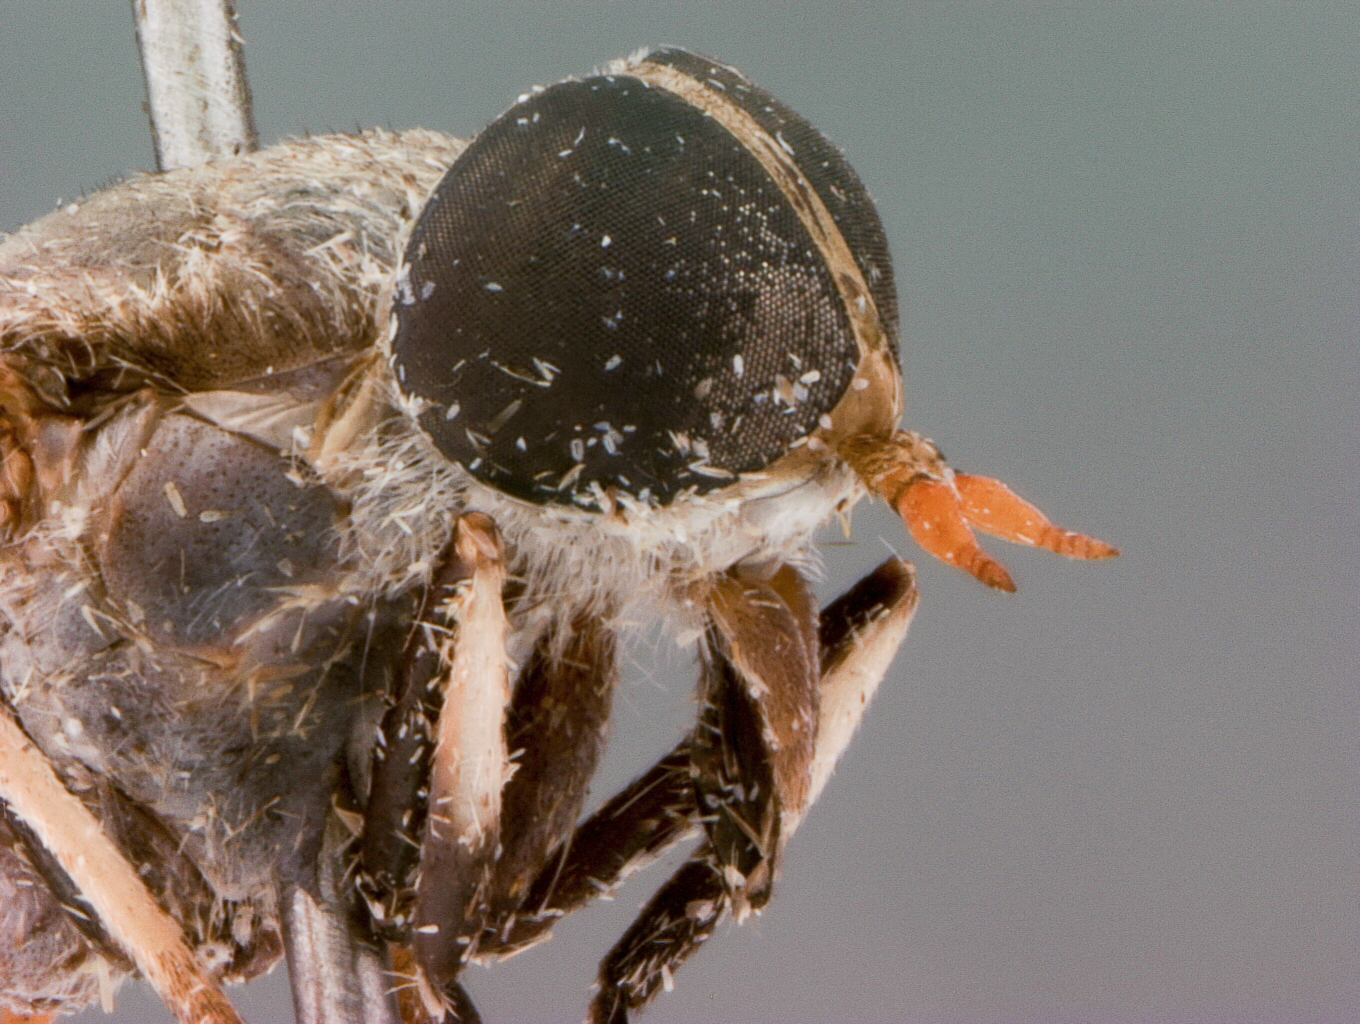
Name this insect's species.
Cydistomyia tibialis
